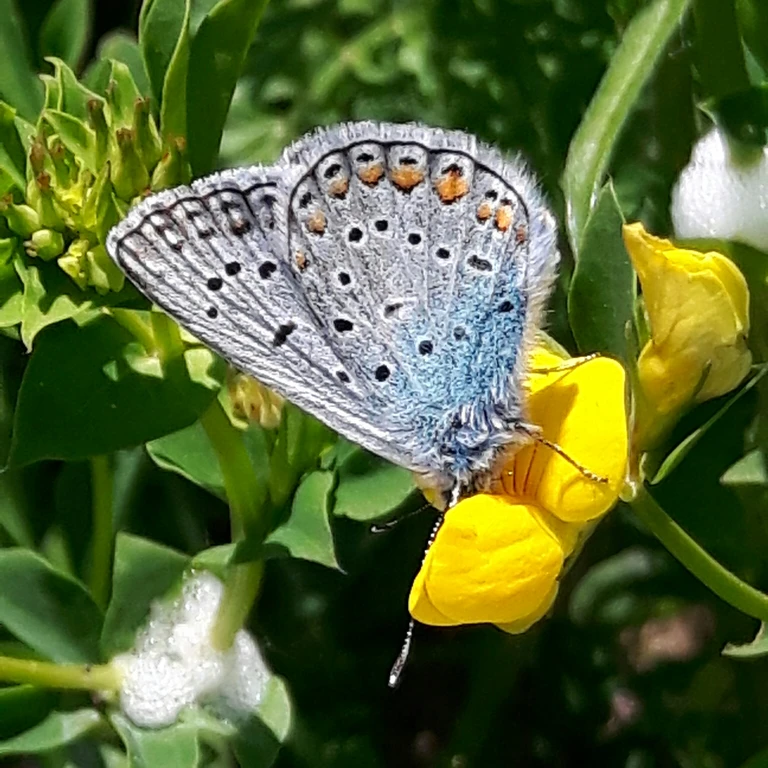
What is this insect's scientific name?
Polyommatus icarus
